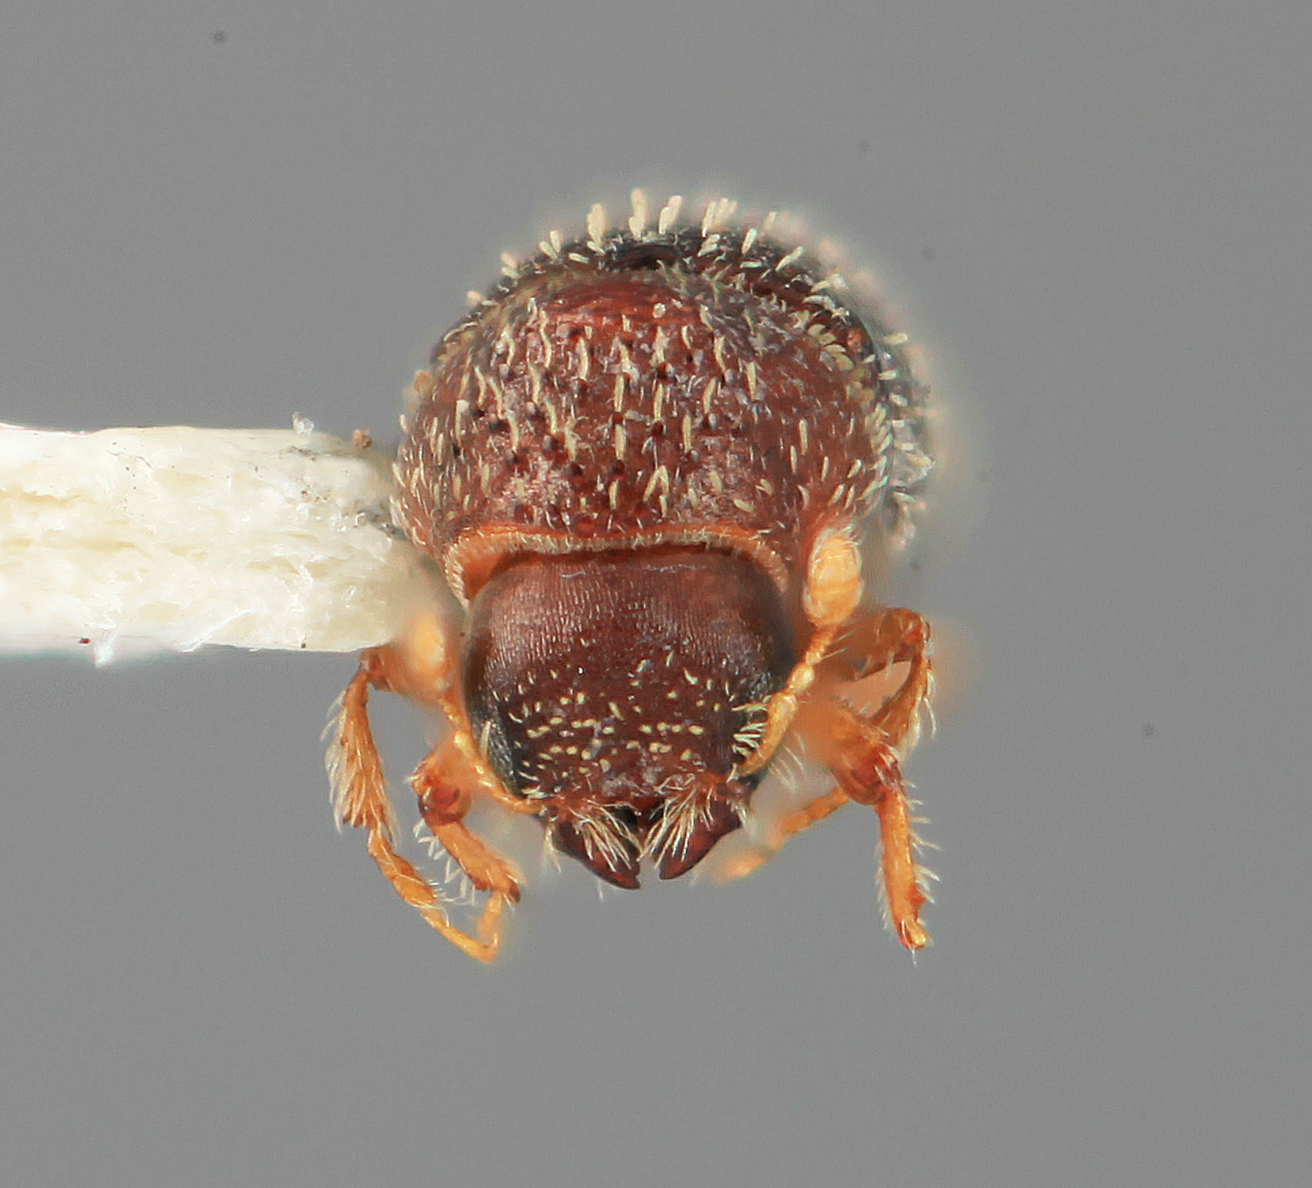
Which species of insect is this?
Pseudothysanoes peniculus
